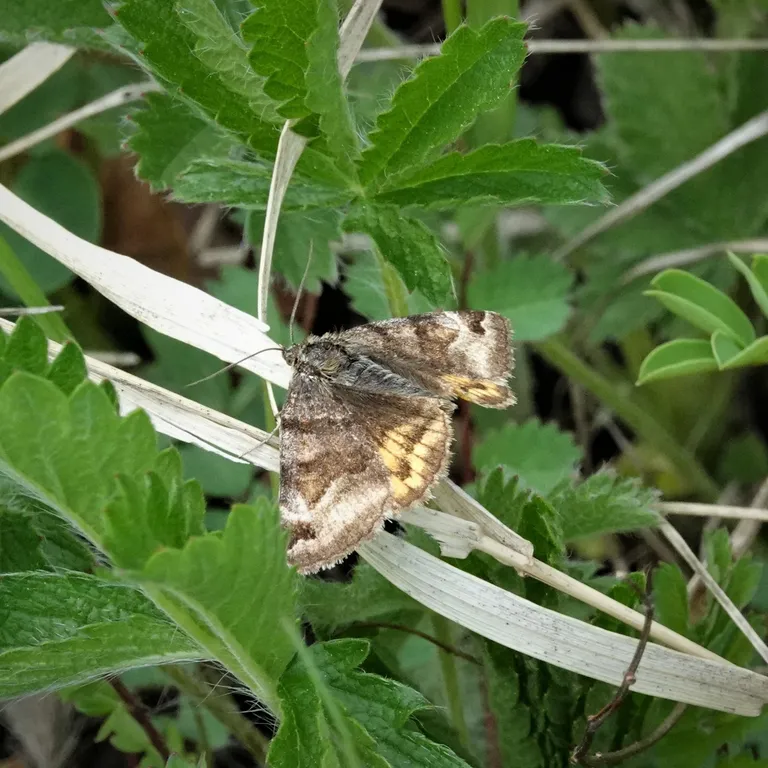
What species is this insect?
Euclidia glyphica
